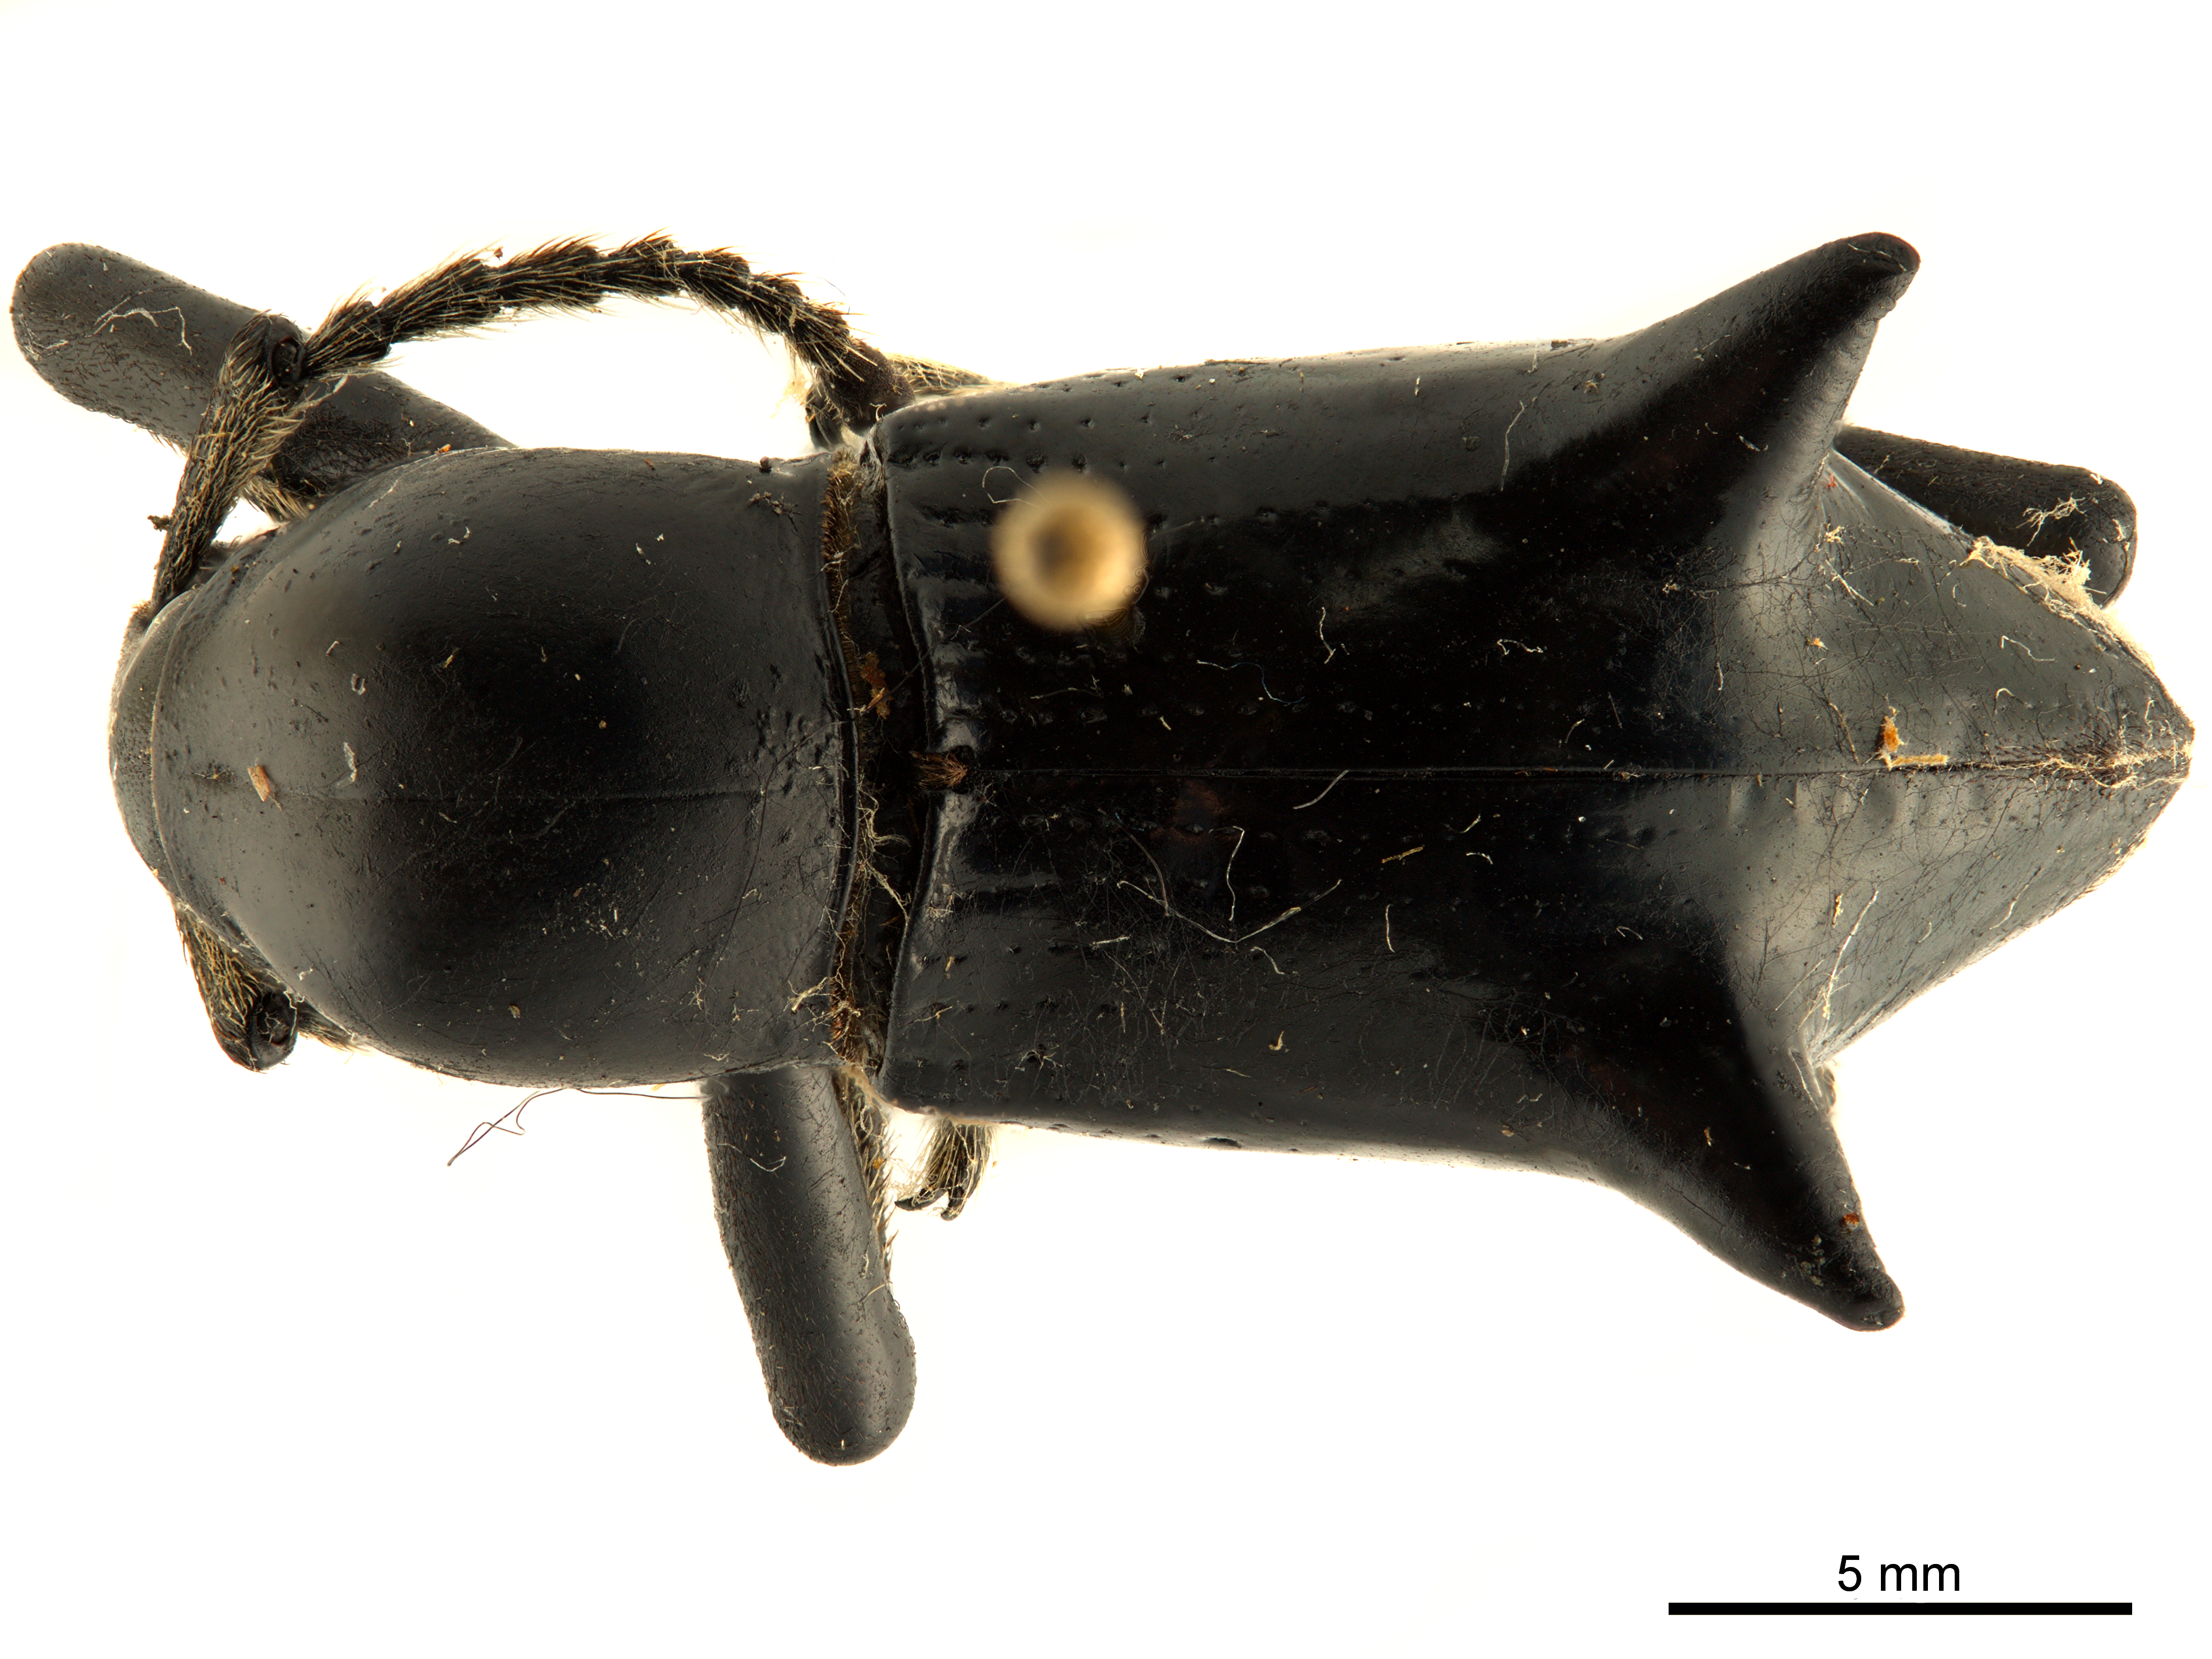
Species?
Gymnopholus weiskei
